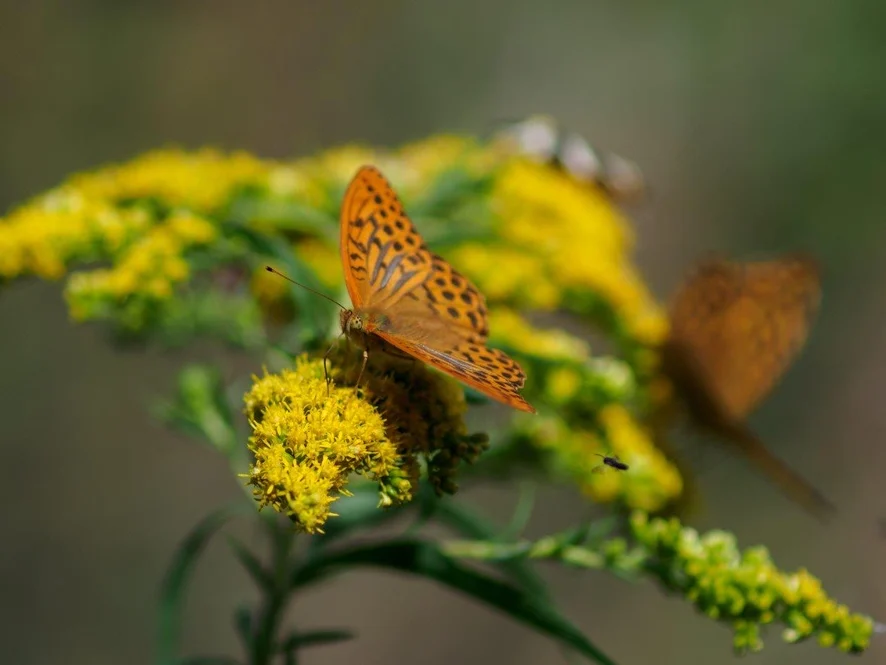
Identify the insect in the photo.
Argynnis paphia
